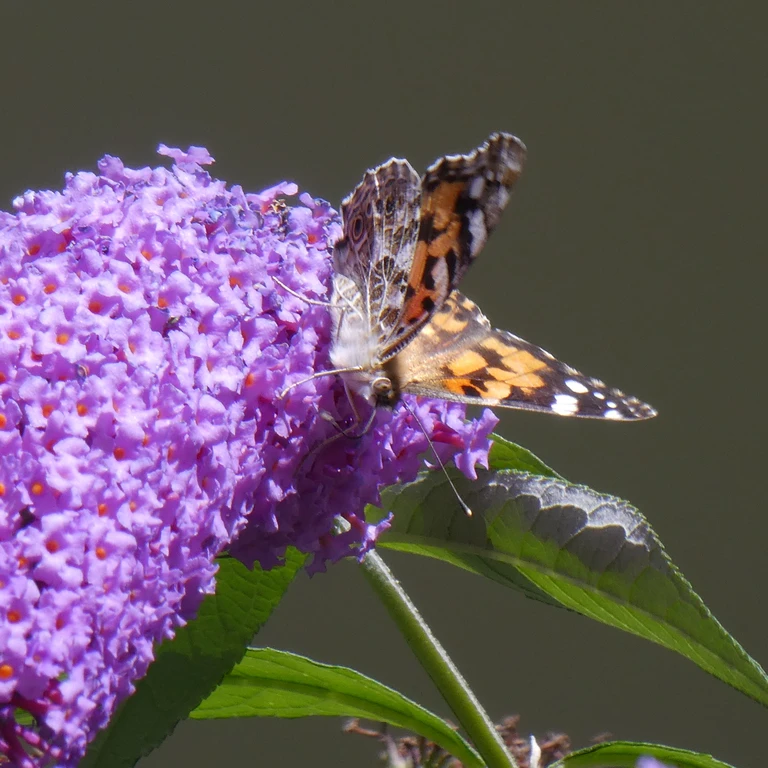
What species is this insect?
Vanessa cardui
